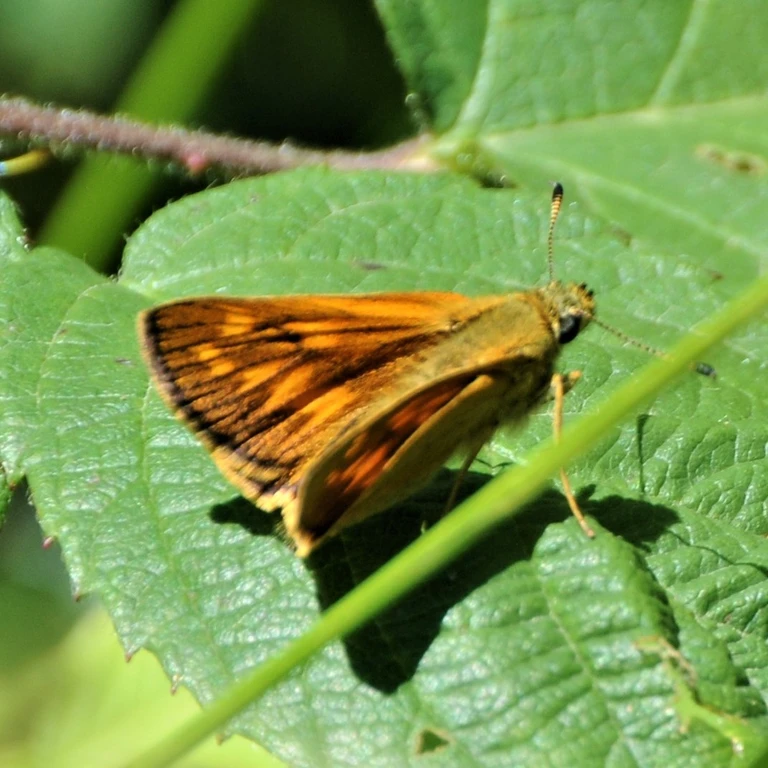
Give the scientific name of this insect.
Ochlodes sylvanus (also Ochlodes venata)
